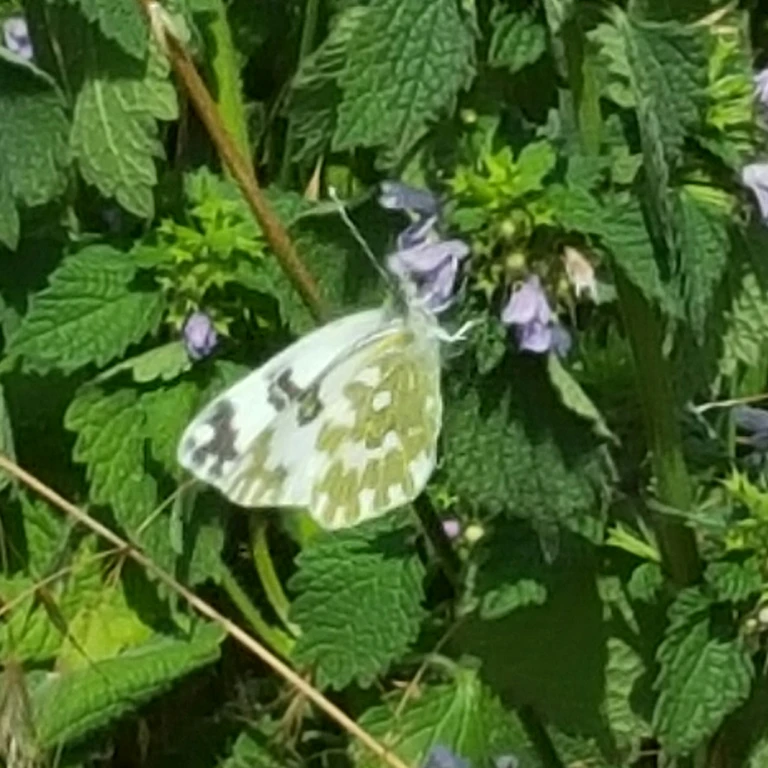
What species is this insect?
Pontia edusa
